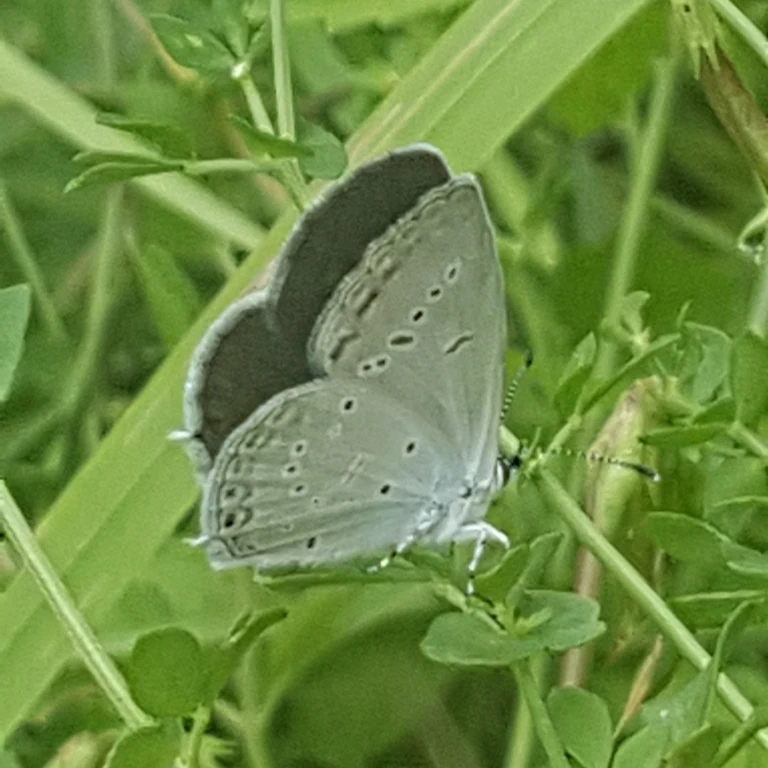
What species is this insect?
Cupido decolorata (also Elkalyce decolorata)
